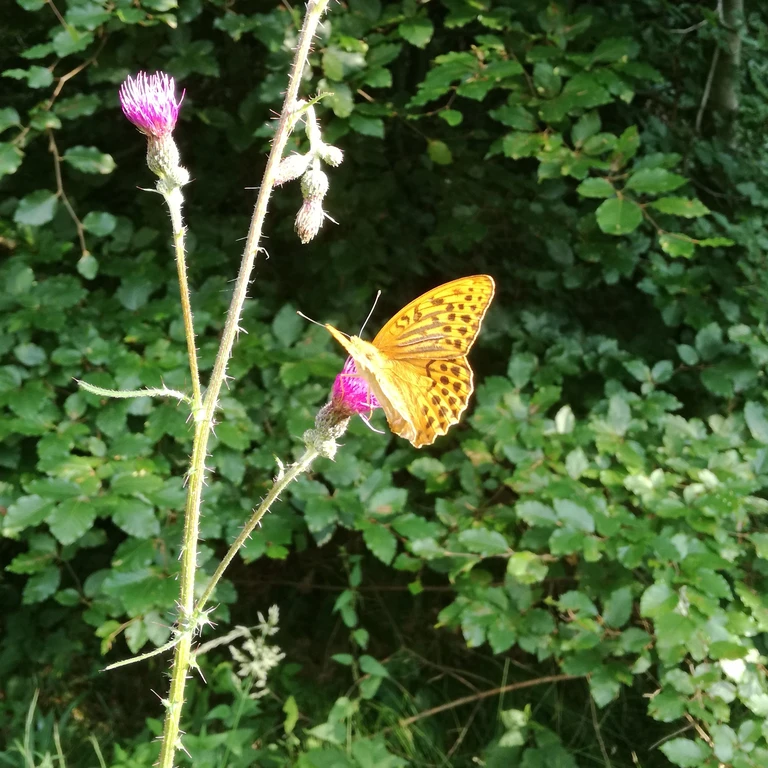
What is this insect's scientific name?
Argynnis paphia
